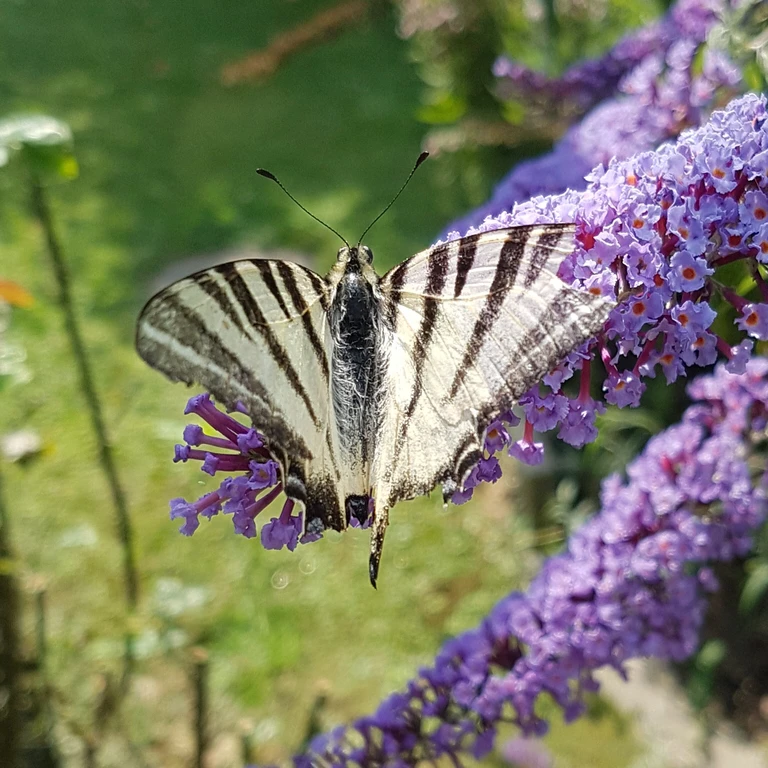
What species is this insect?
Iphiclides podalirius
